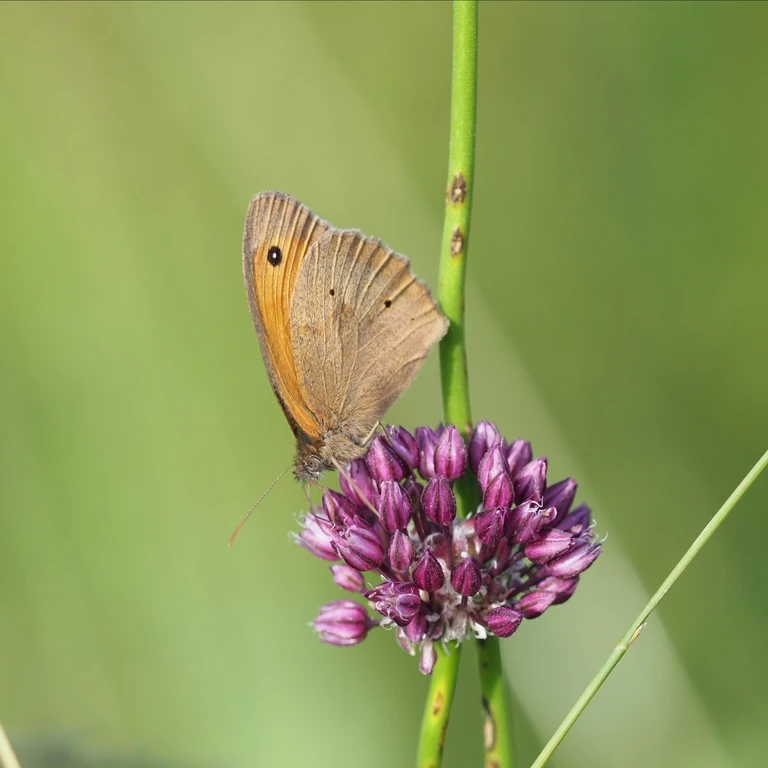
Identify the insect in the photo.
Maniola jurtina
